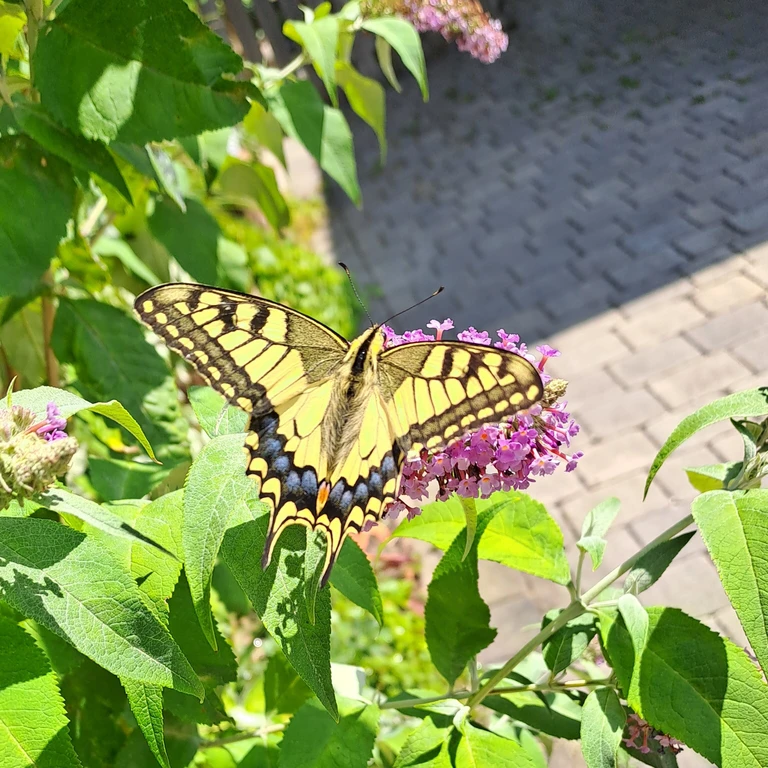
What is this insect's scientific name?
Papilio machaon
